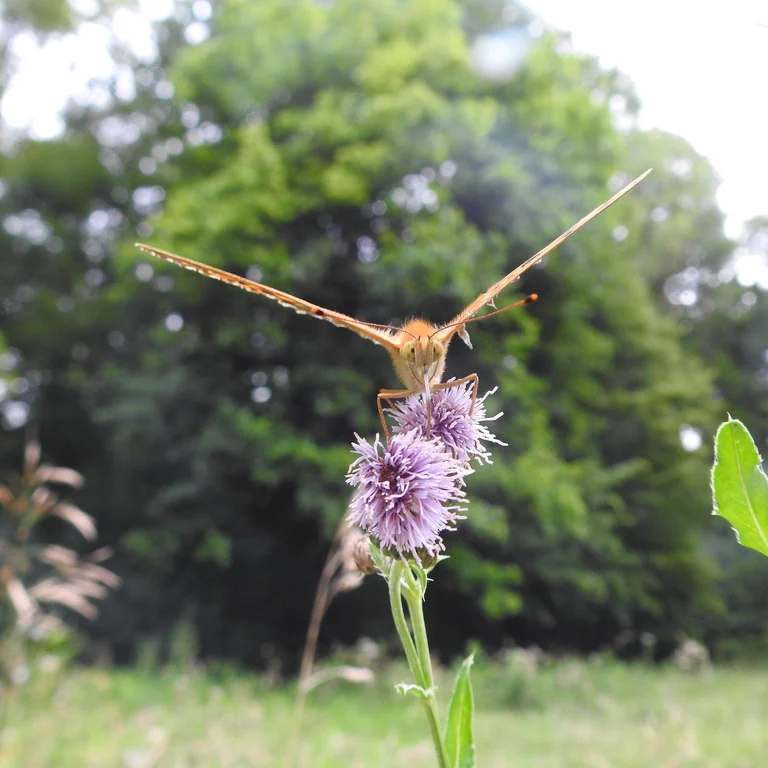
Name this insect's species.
Argynnis paphia
